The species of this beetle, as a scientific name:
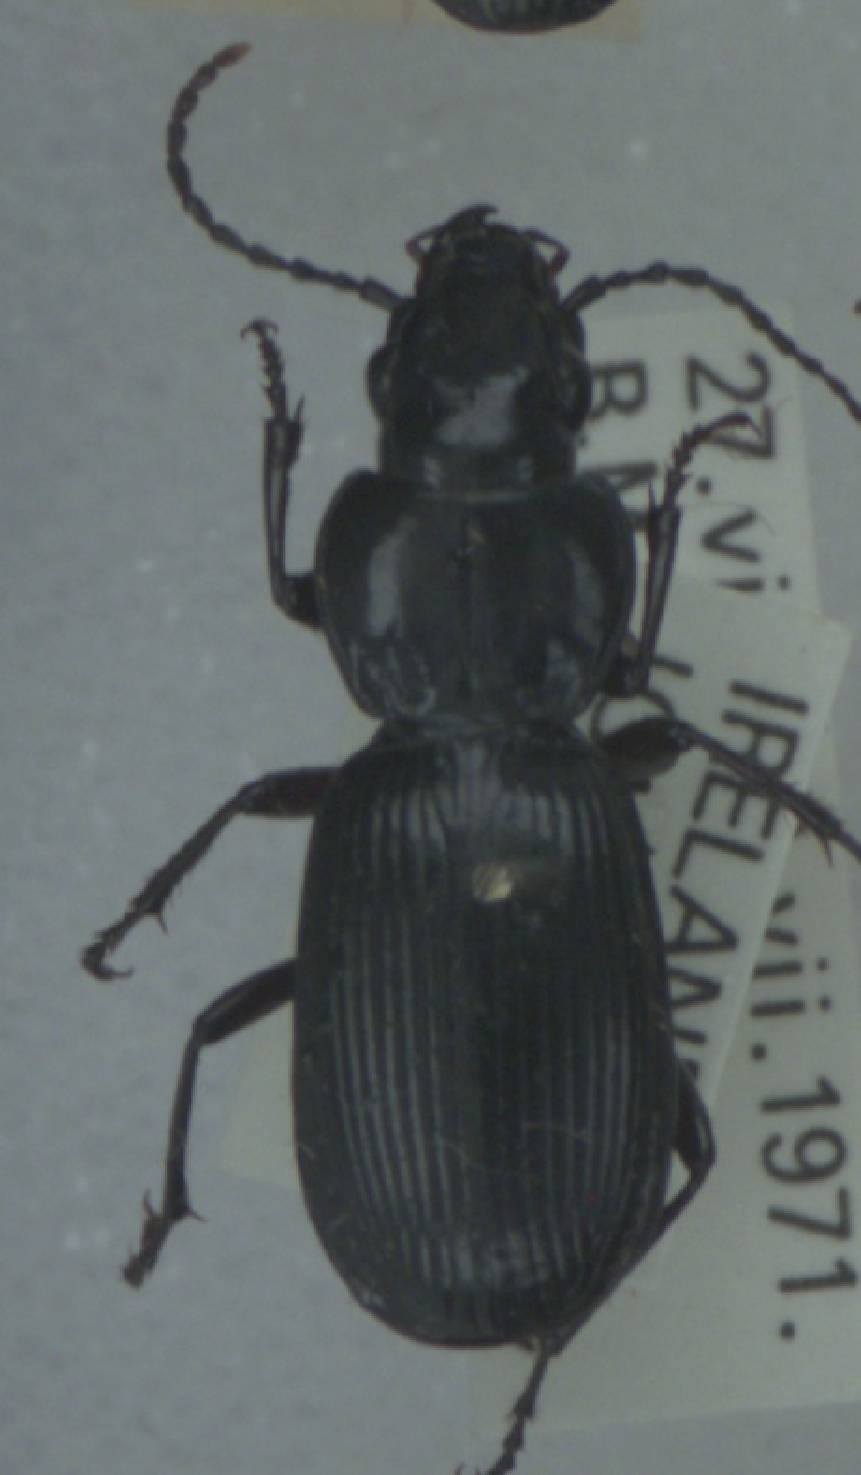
Pterostichus madidus
